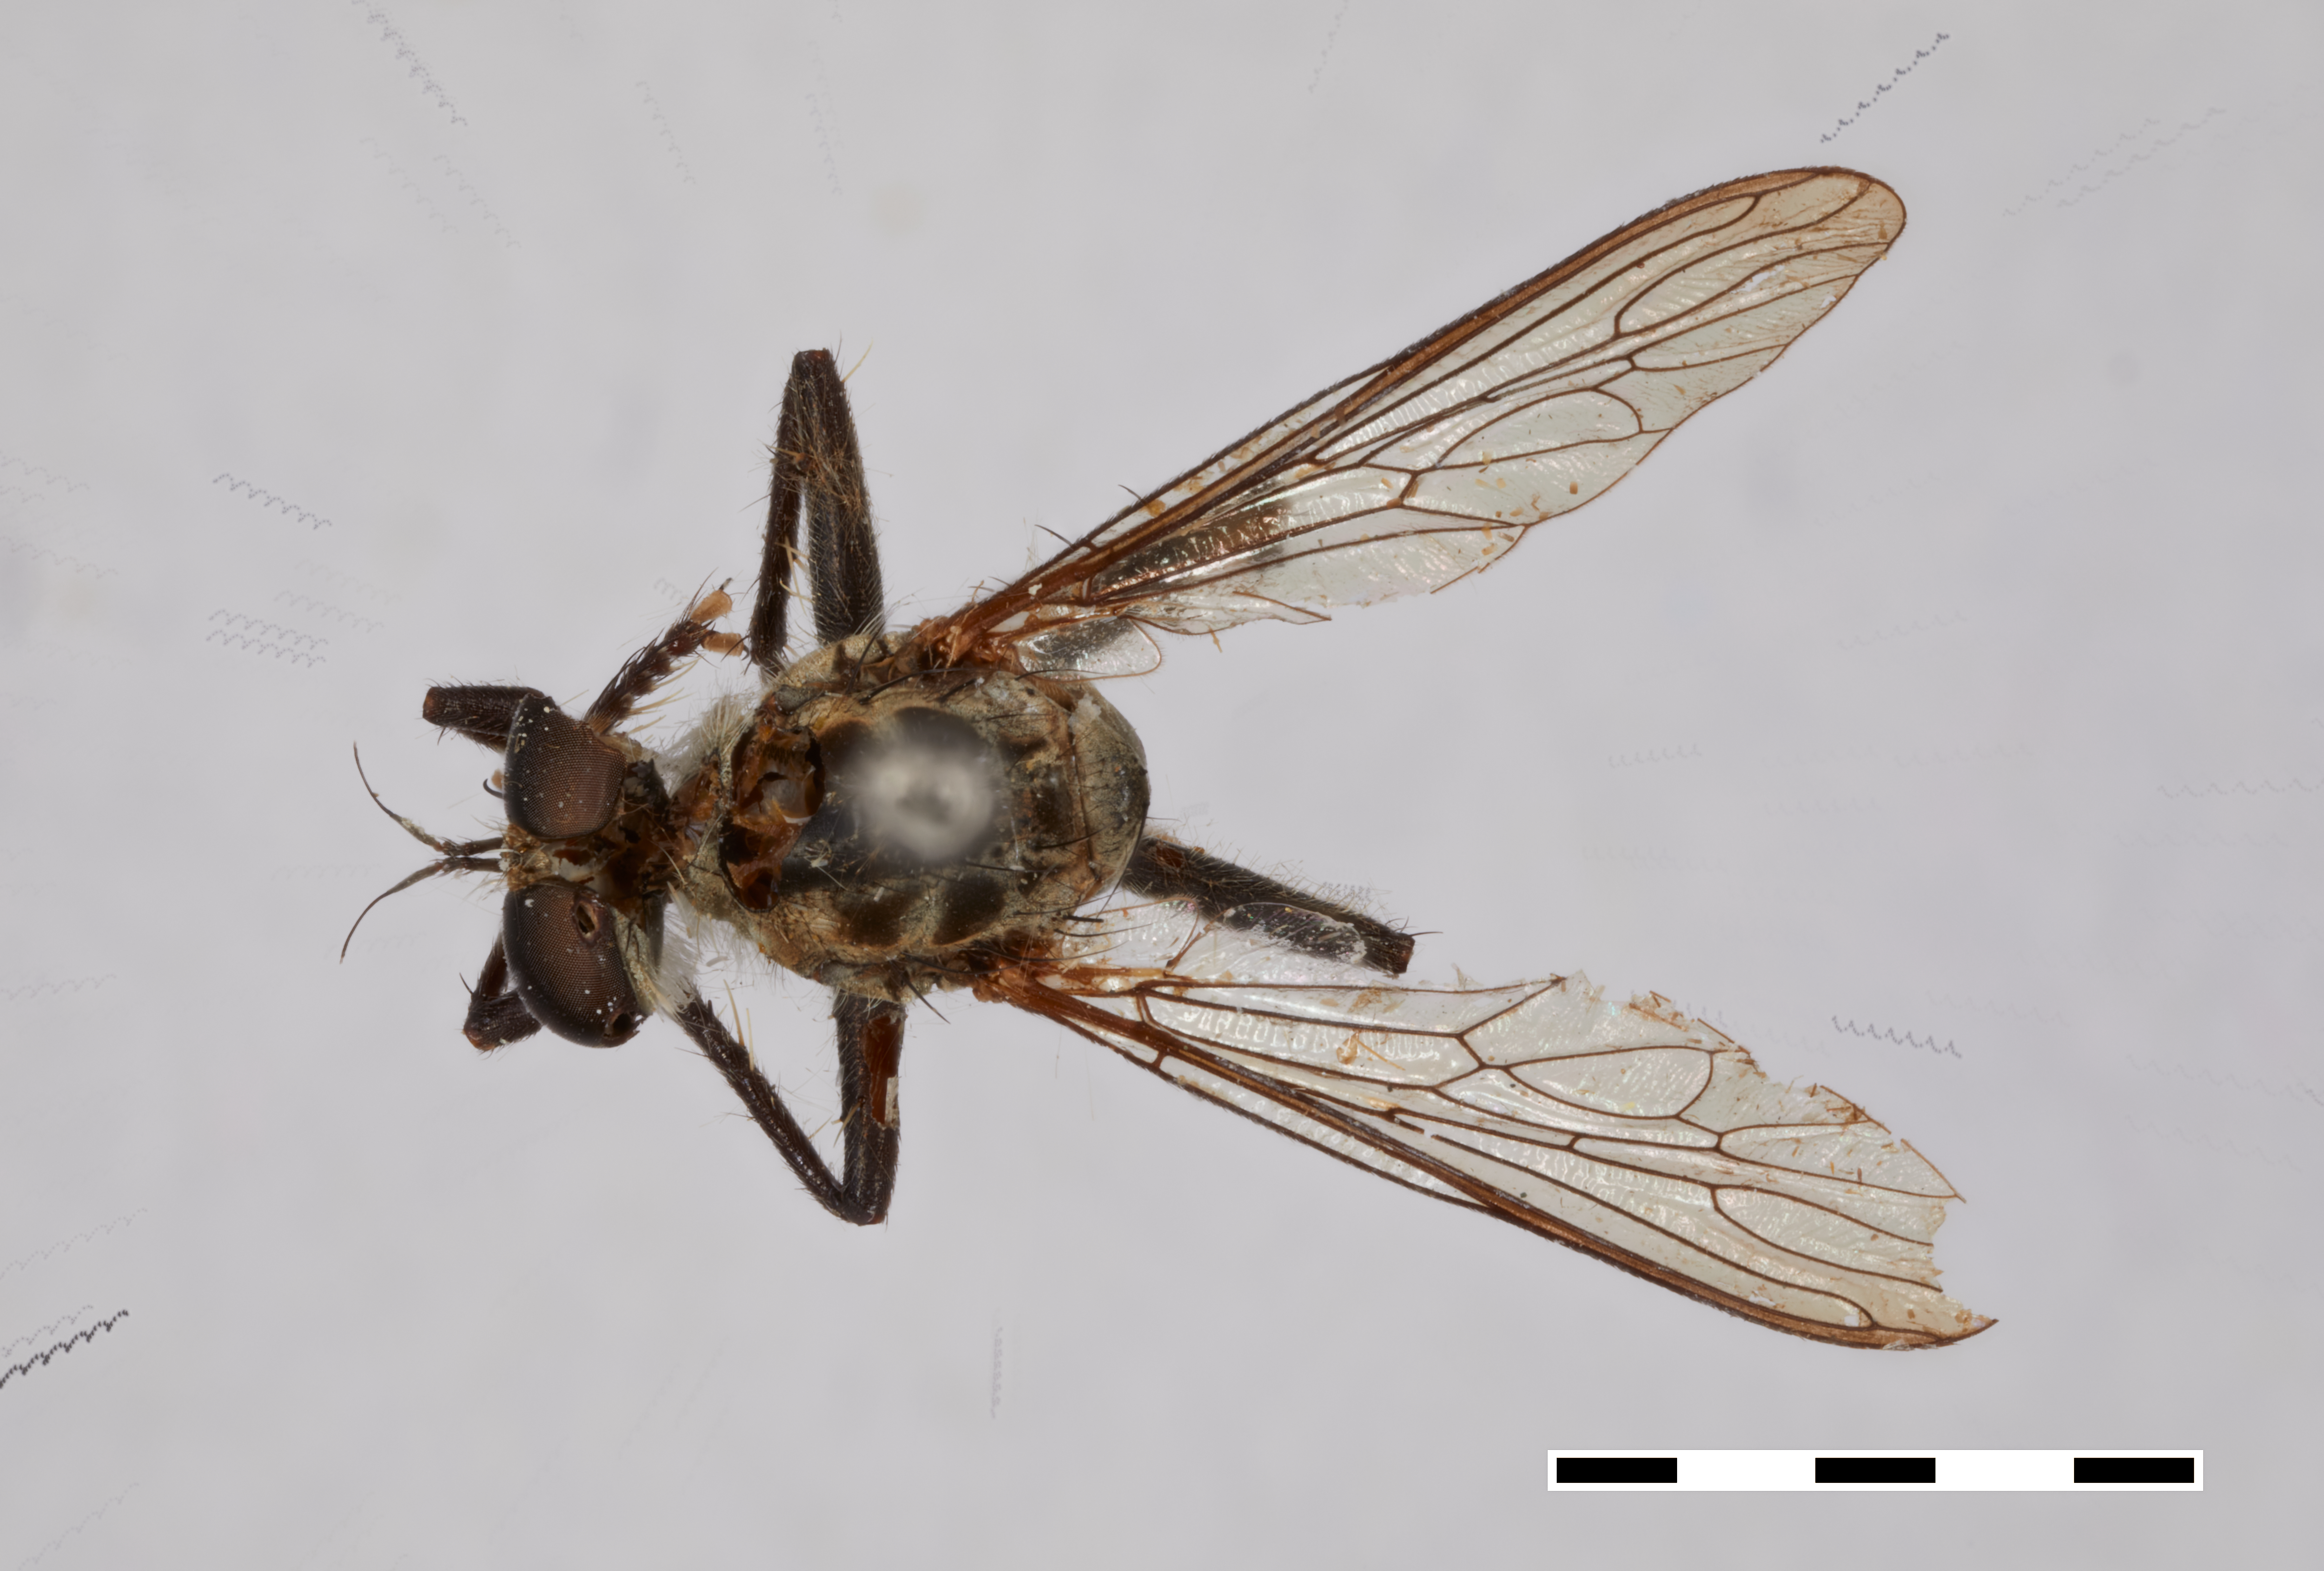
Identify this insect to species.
Asilus ramsdeni
